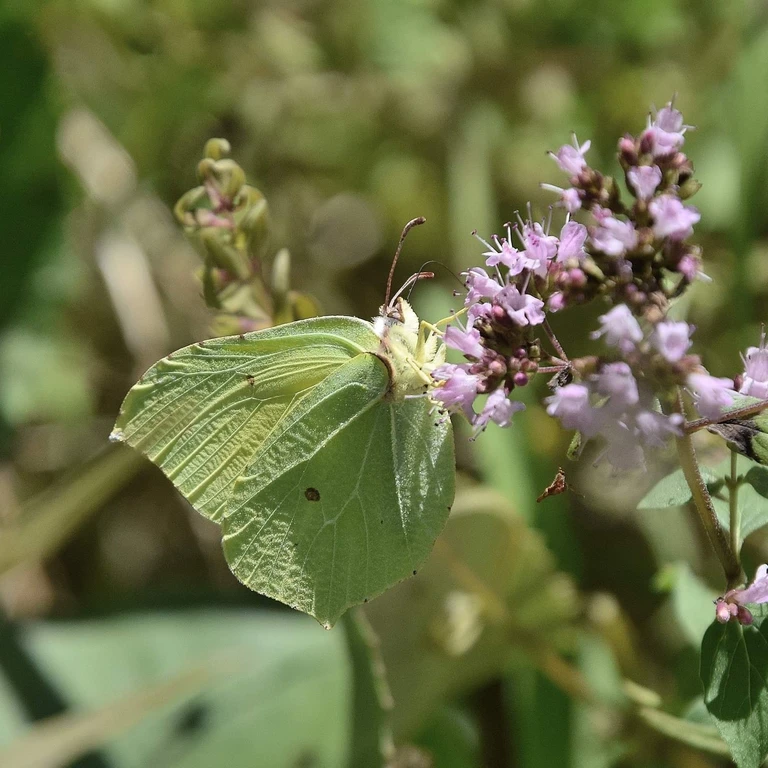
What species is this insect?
Gonepteryx rhamni
